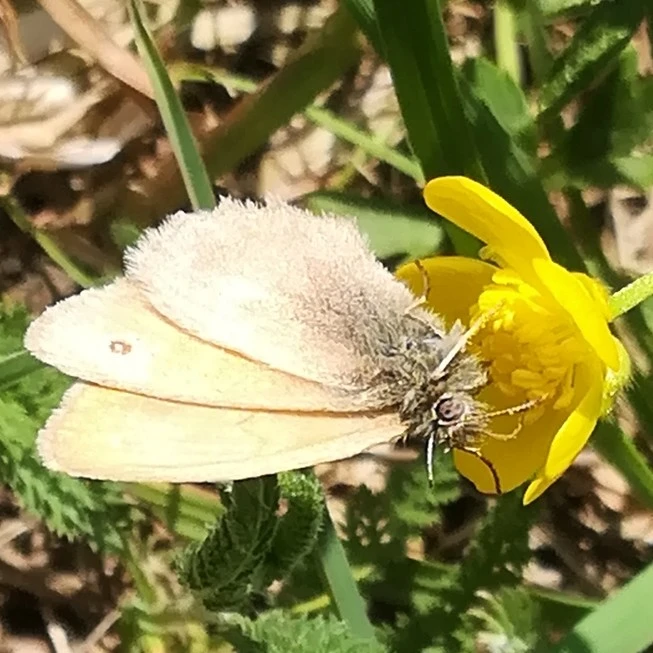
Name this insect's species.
Coenonympha pamphilus
